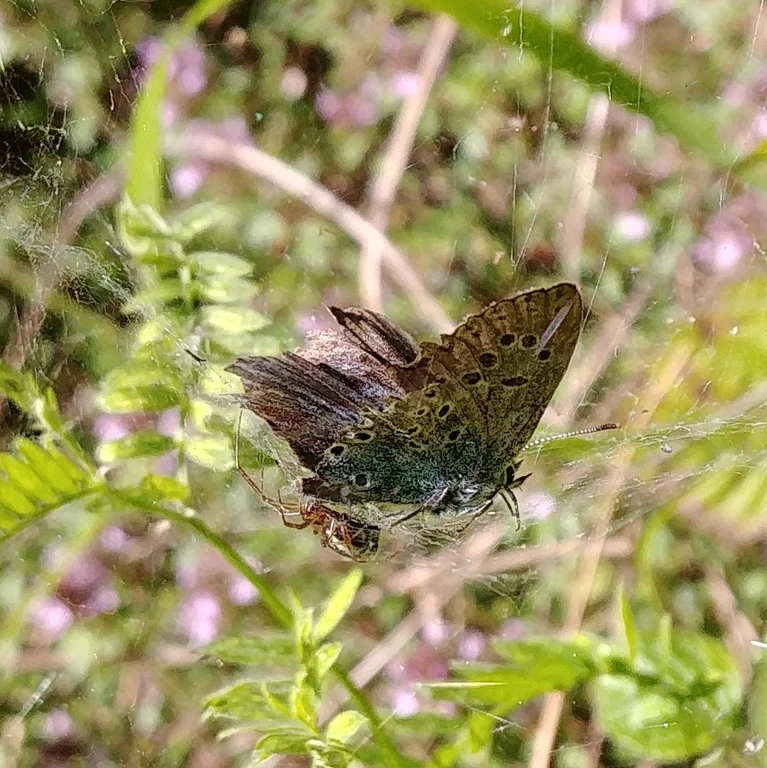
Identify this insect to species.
Phengaris arion (also Maculinea arion)
